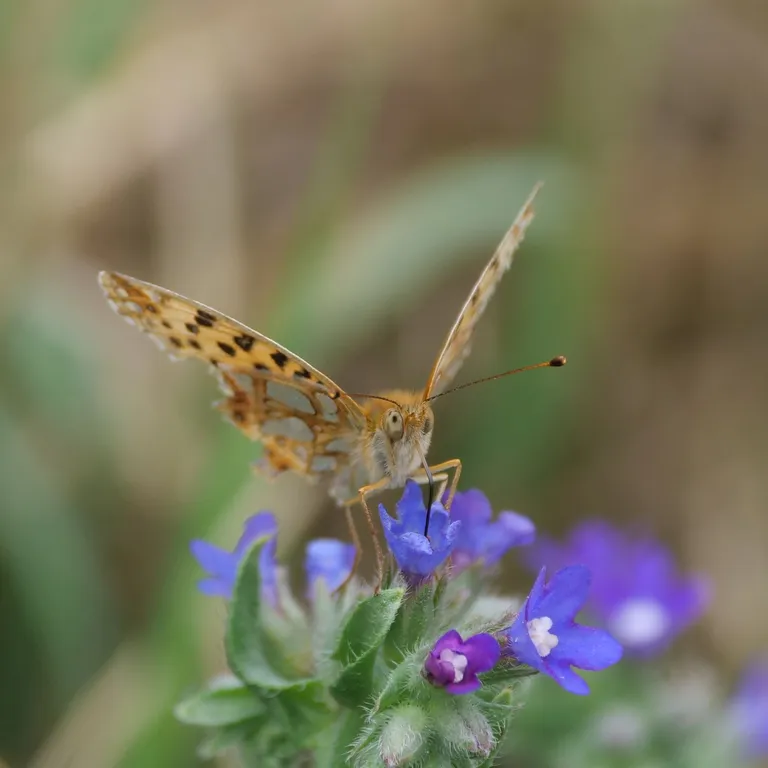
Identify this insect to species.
Issoria lathonia
